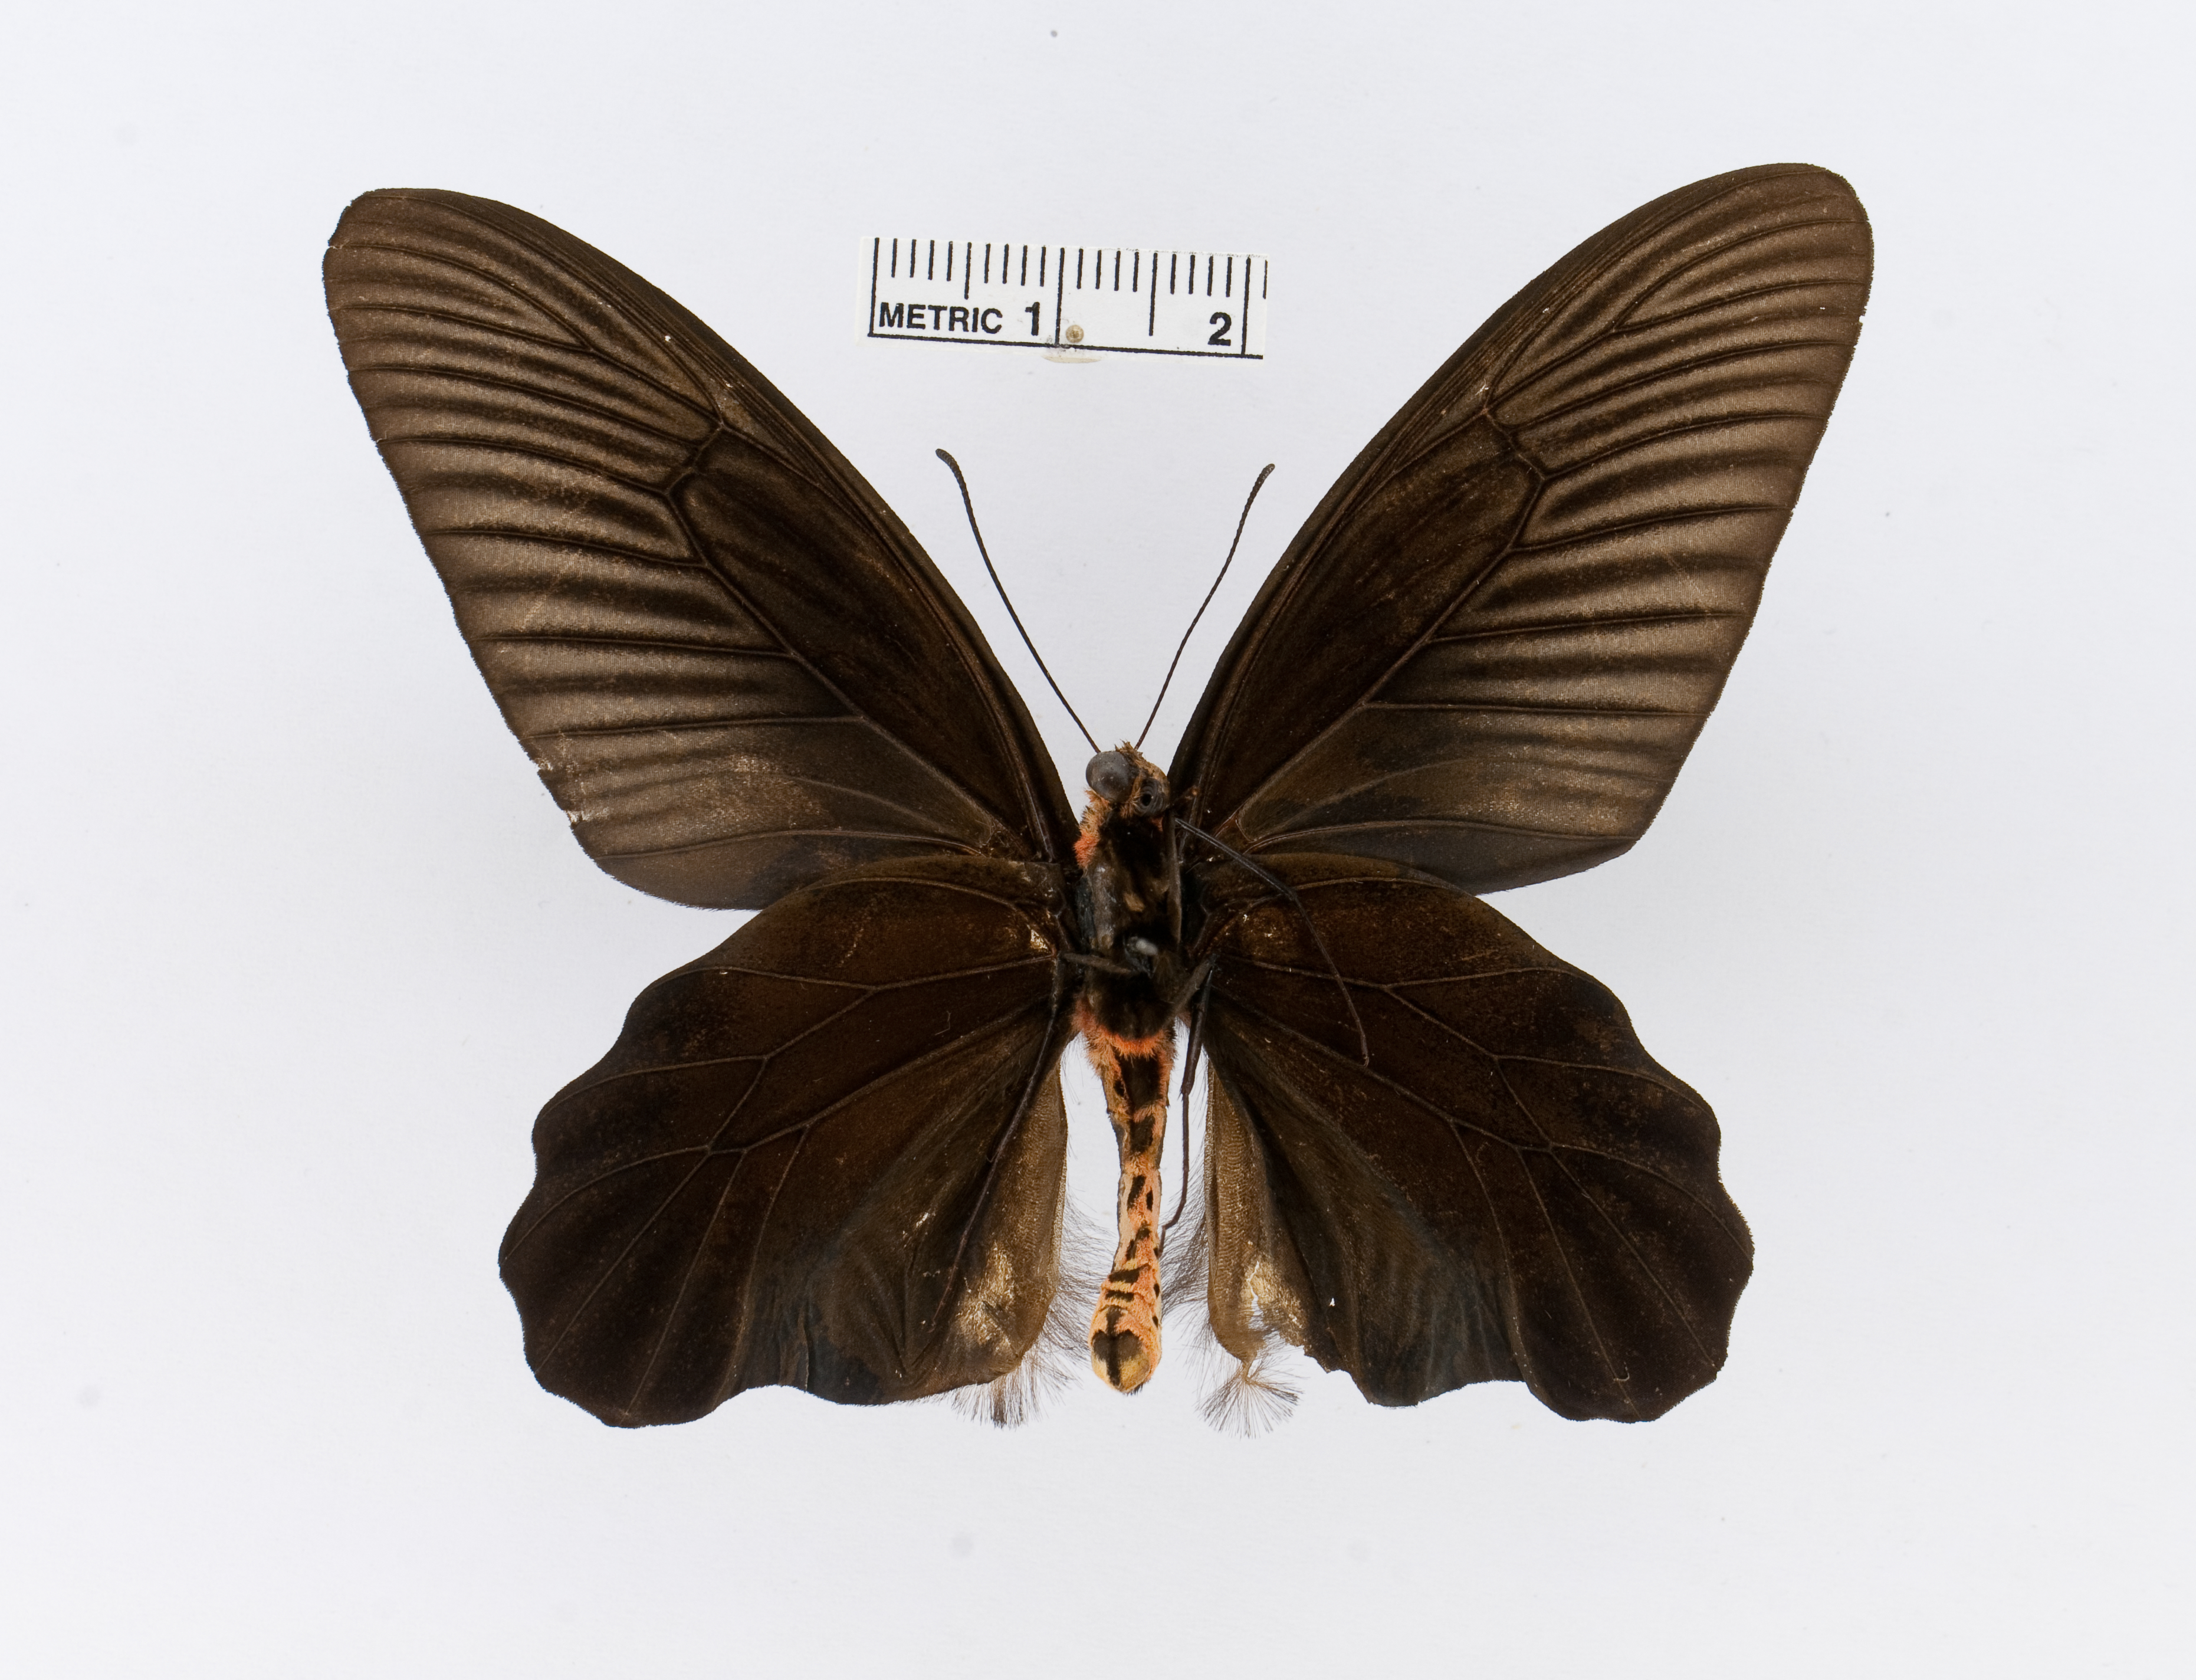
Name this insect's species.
Atrophaneura varuna
